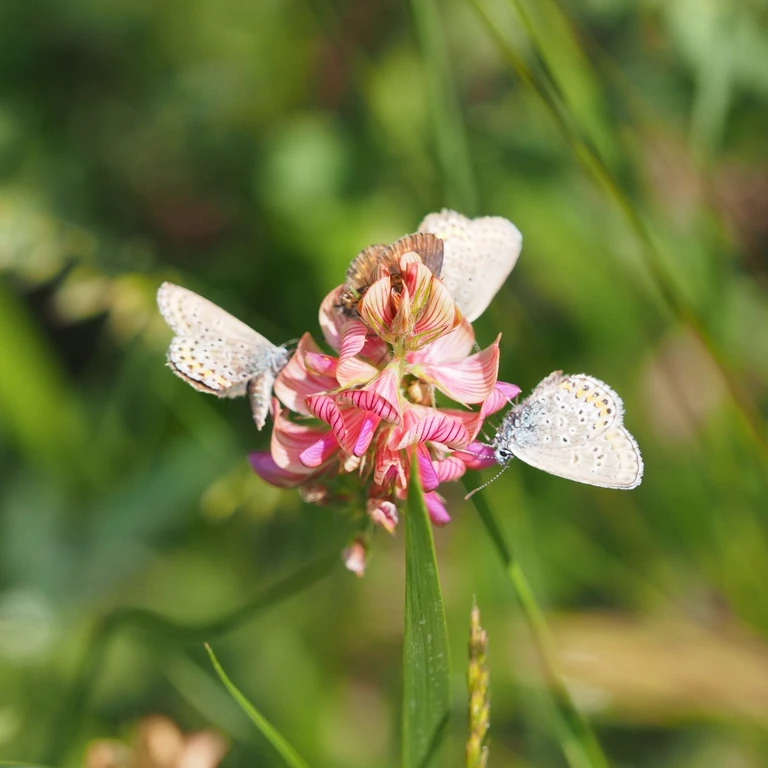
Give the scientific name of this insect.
Plebejus argus
